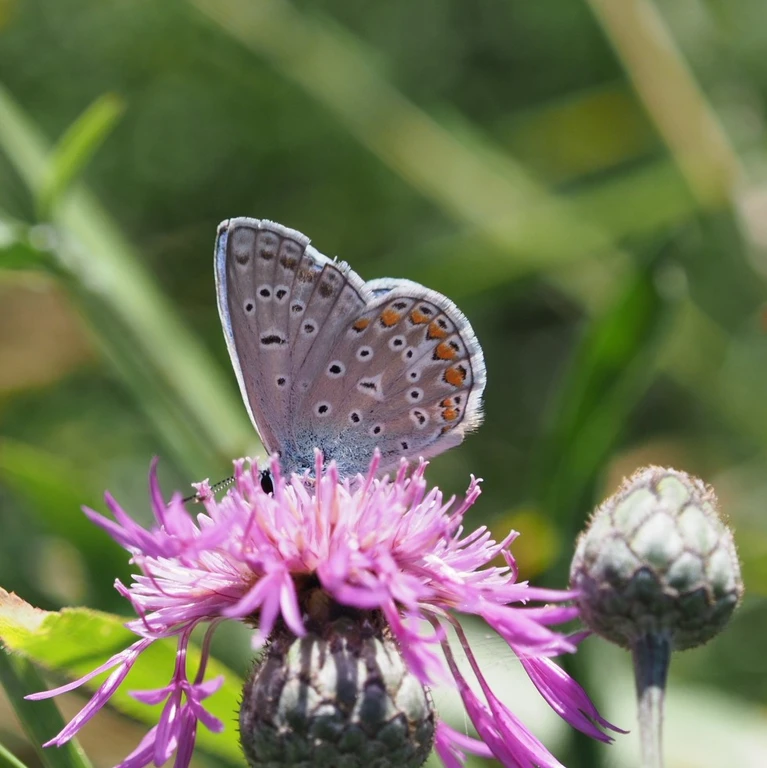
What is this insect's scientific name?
Polyommatus icarus
